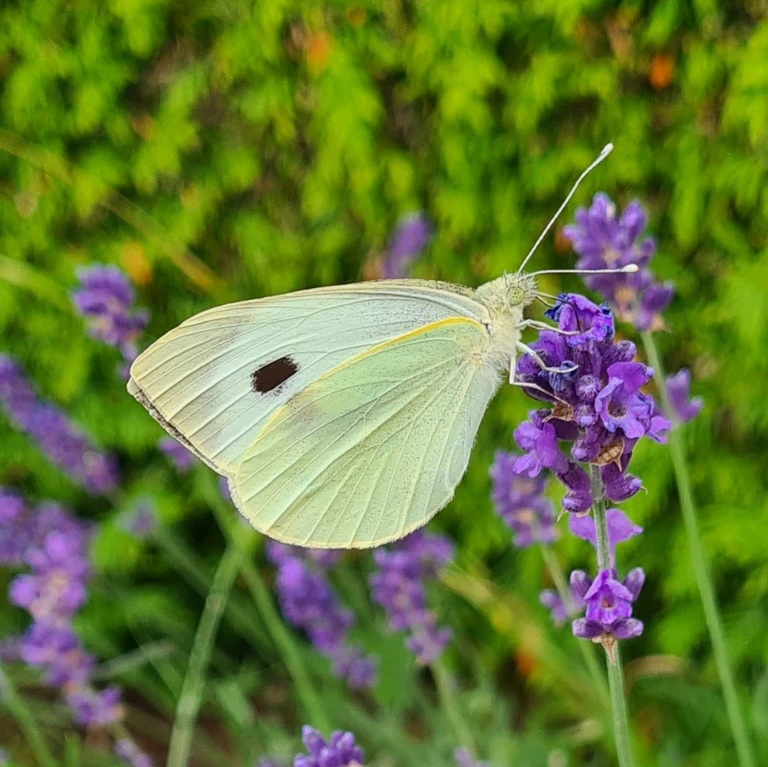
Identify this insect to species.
Pieris brassicae
